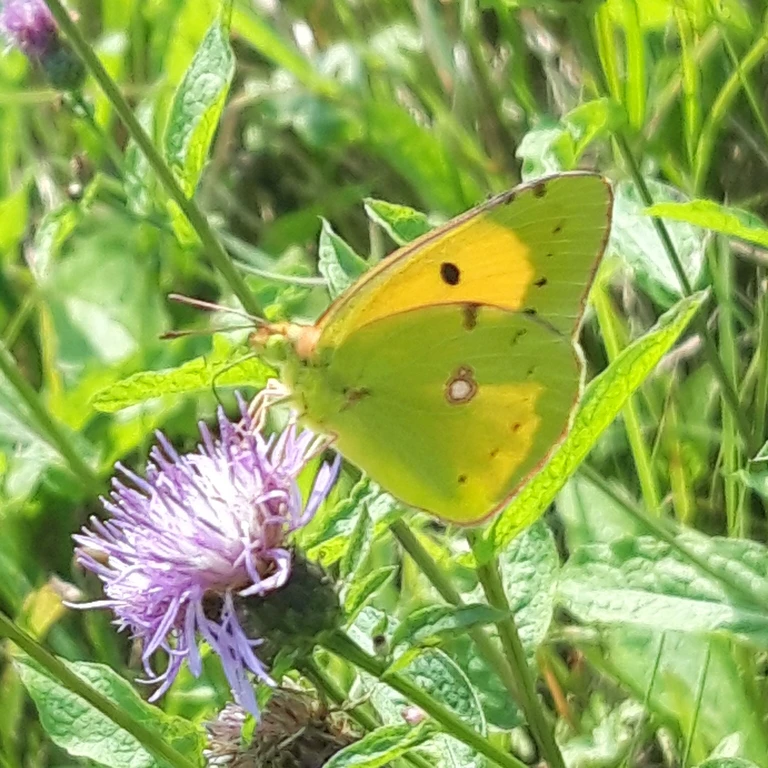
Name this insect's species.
Colias croceus
